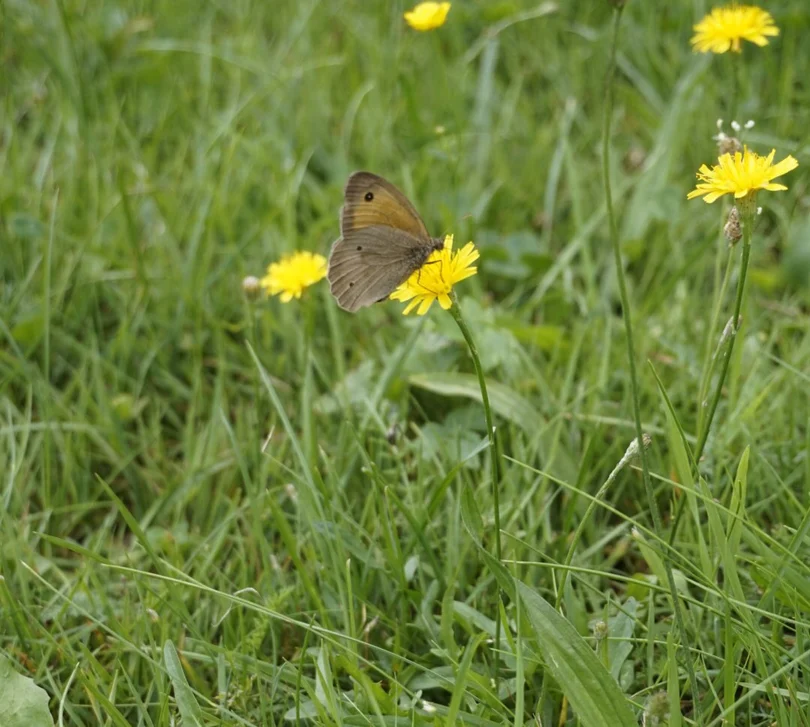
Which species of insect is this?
Maniola jurtina
